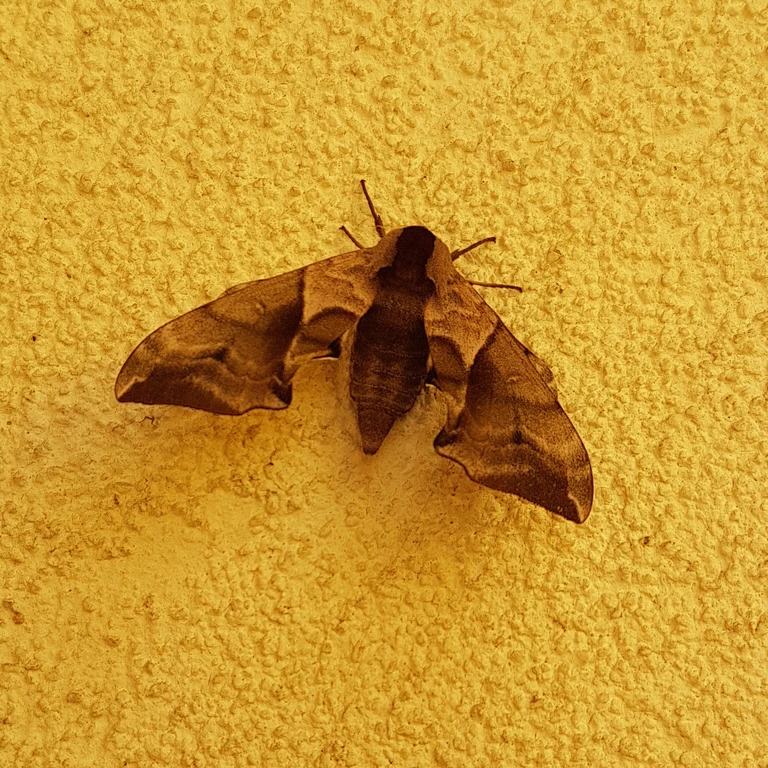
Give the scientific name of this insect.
Smerinthus ocellata
